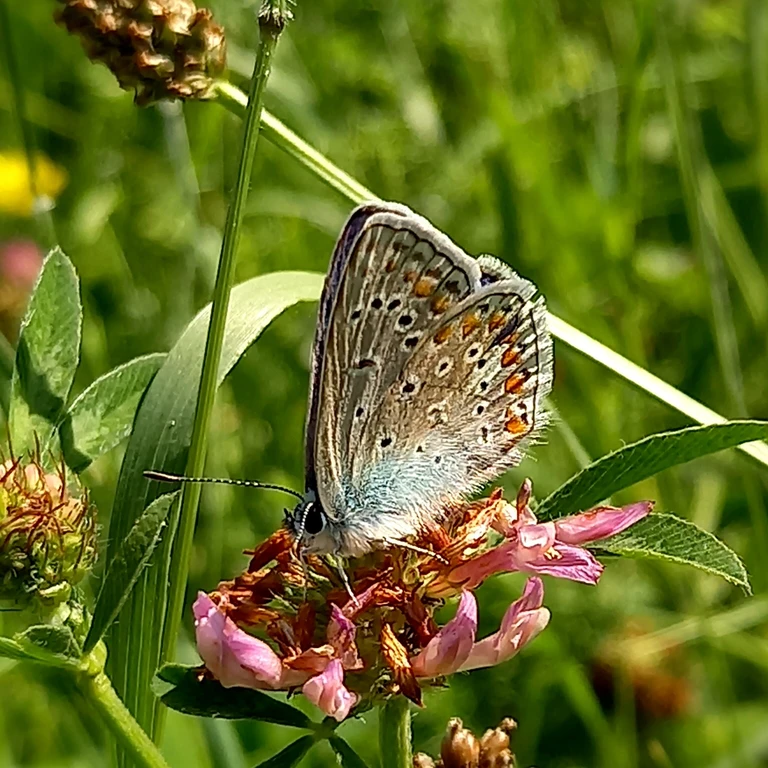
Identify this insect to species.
Polyommatus icarus
